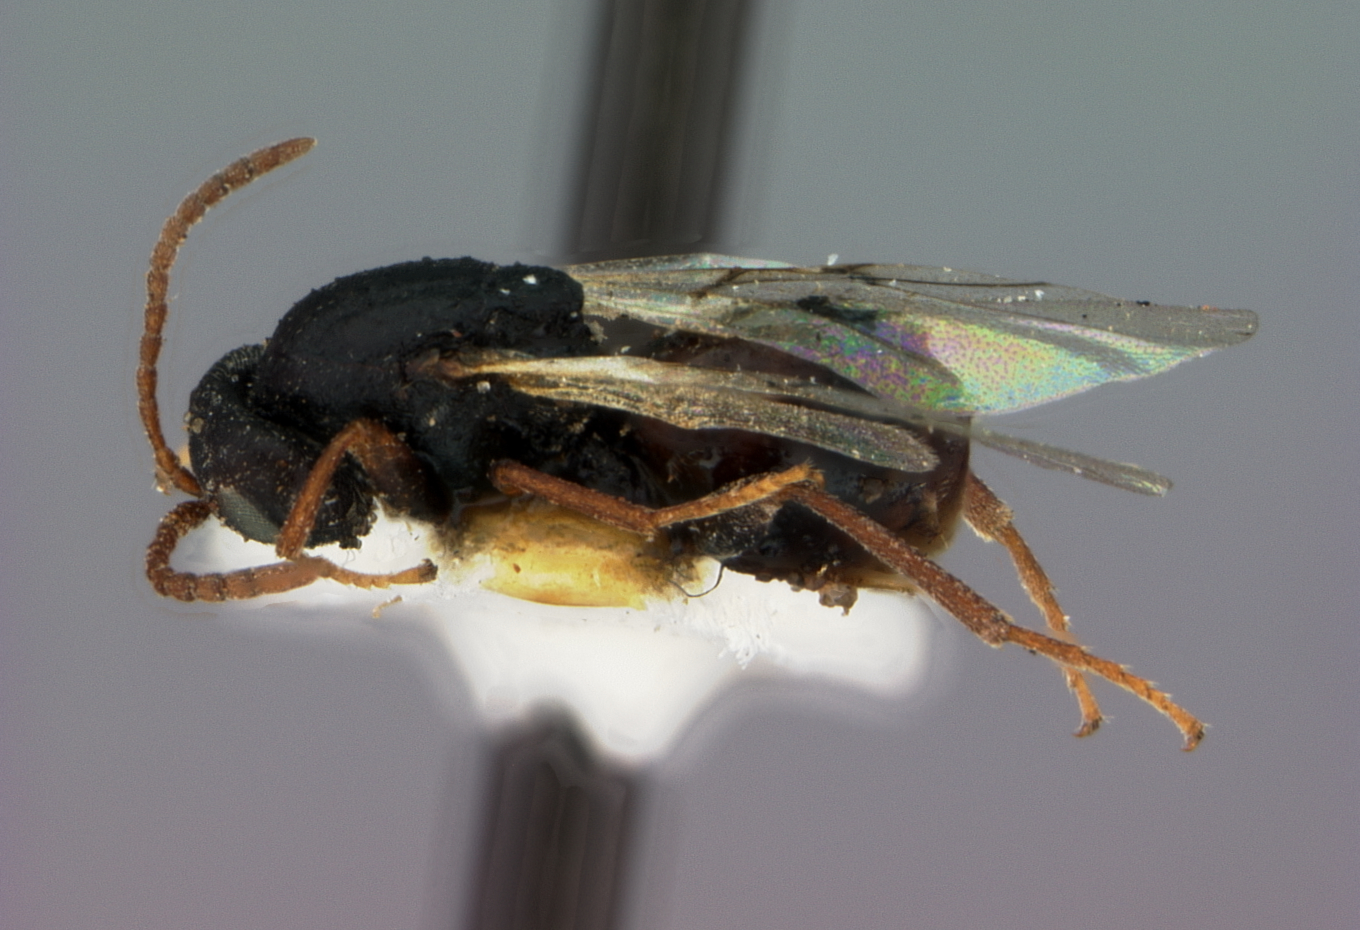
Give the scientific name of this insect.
Bassettia tenuana
